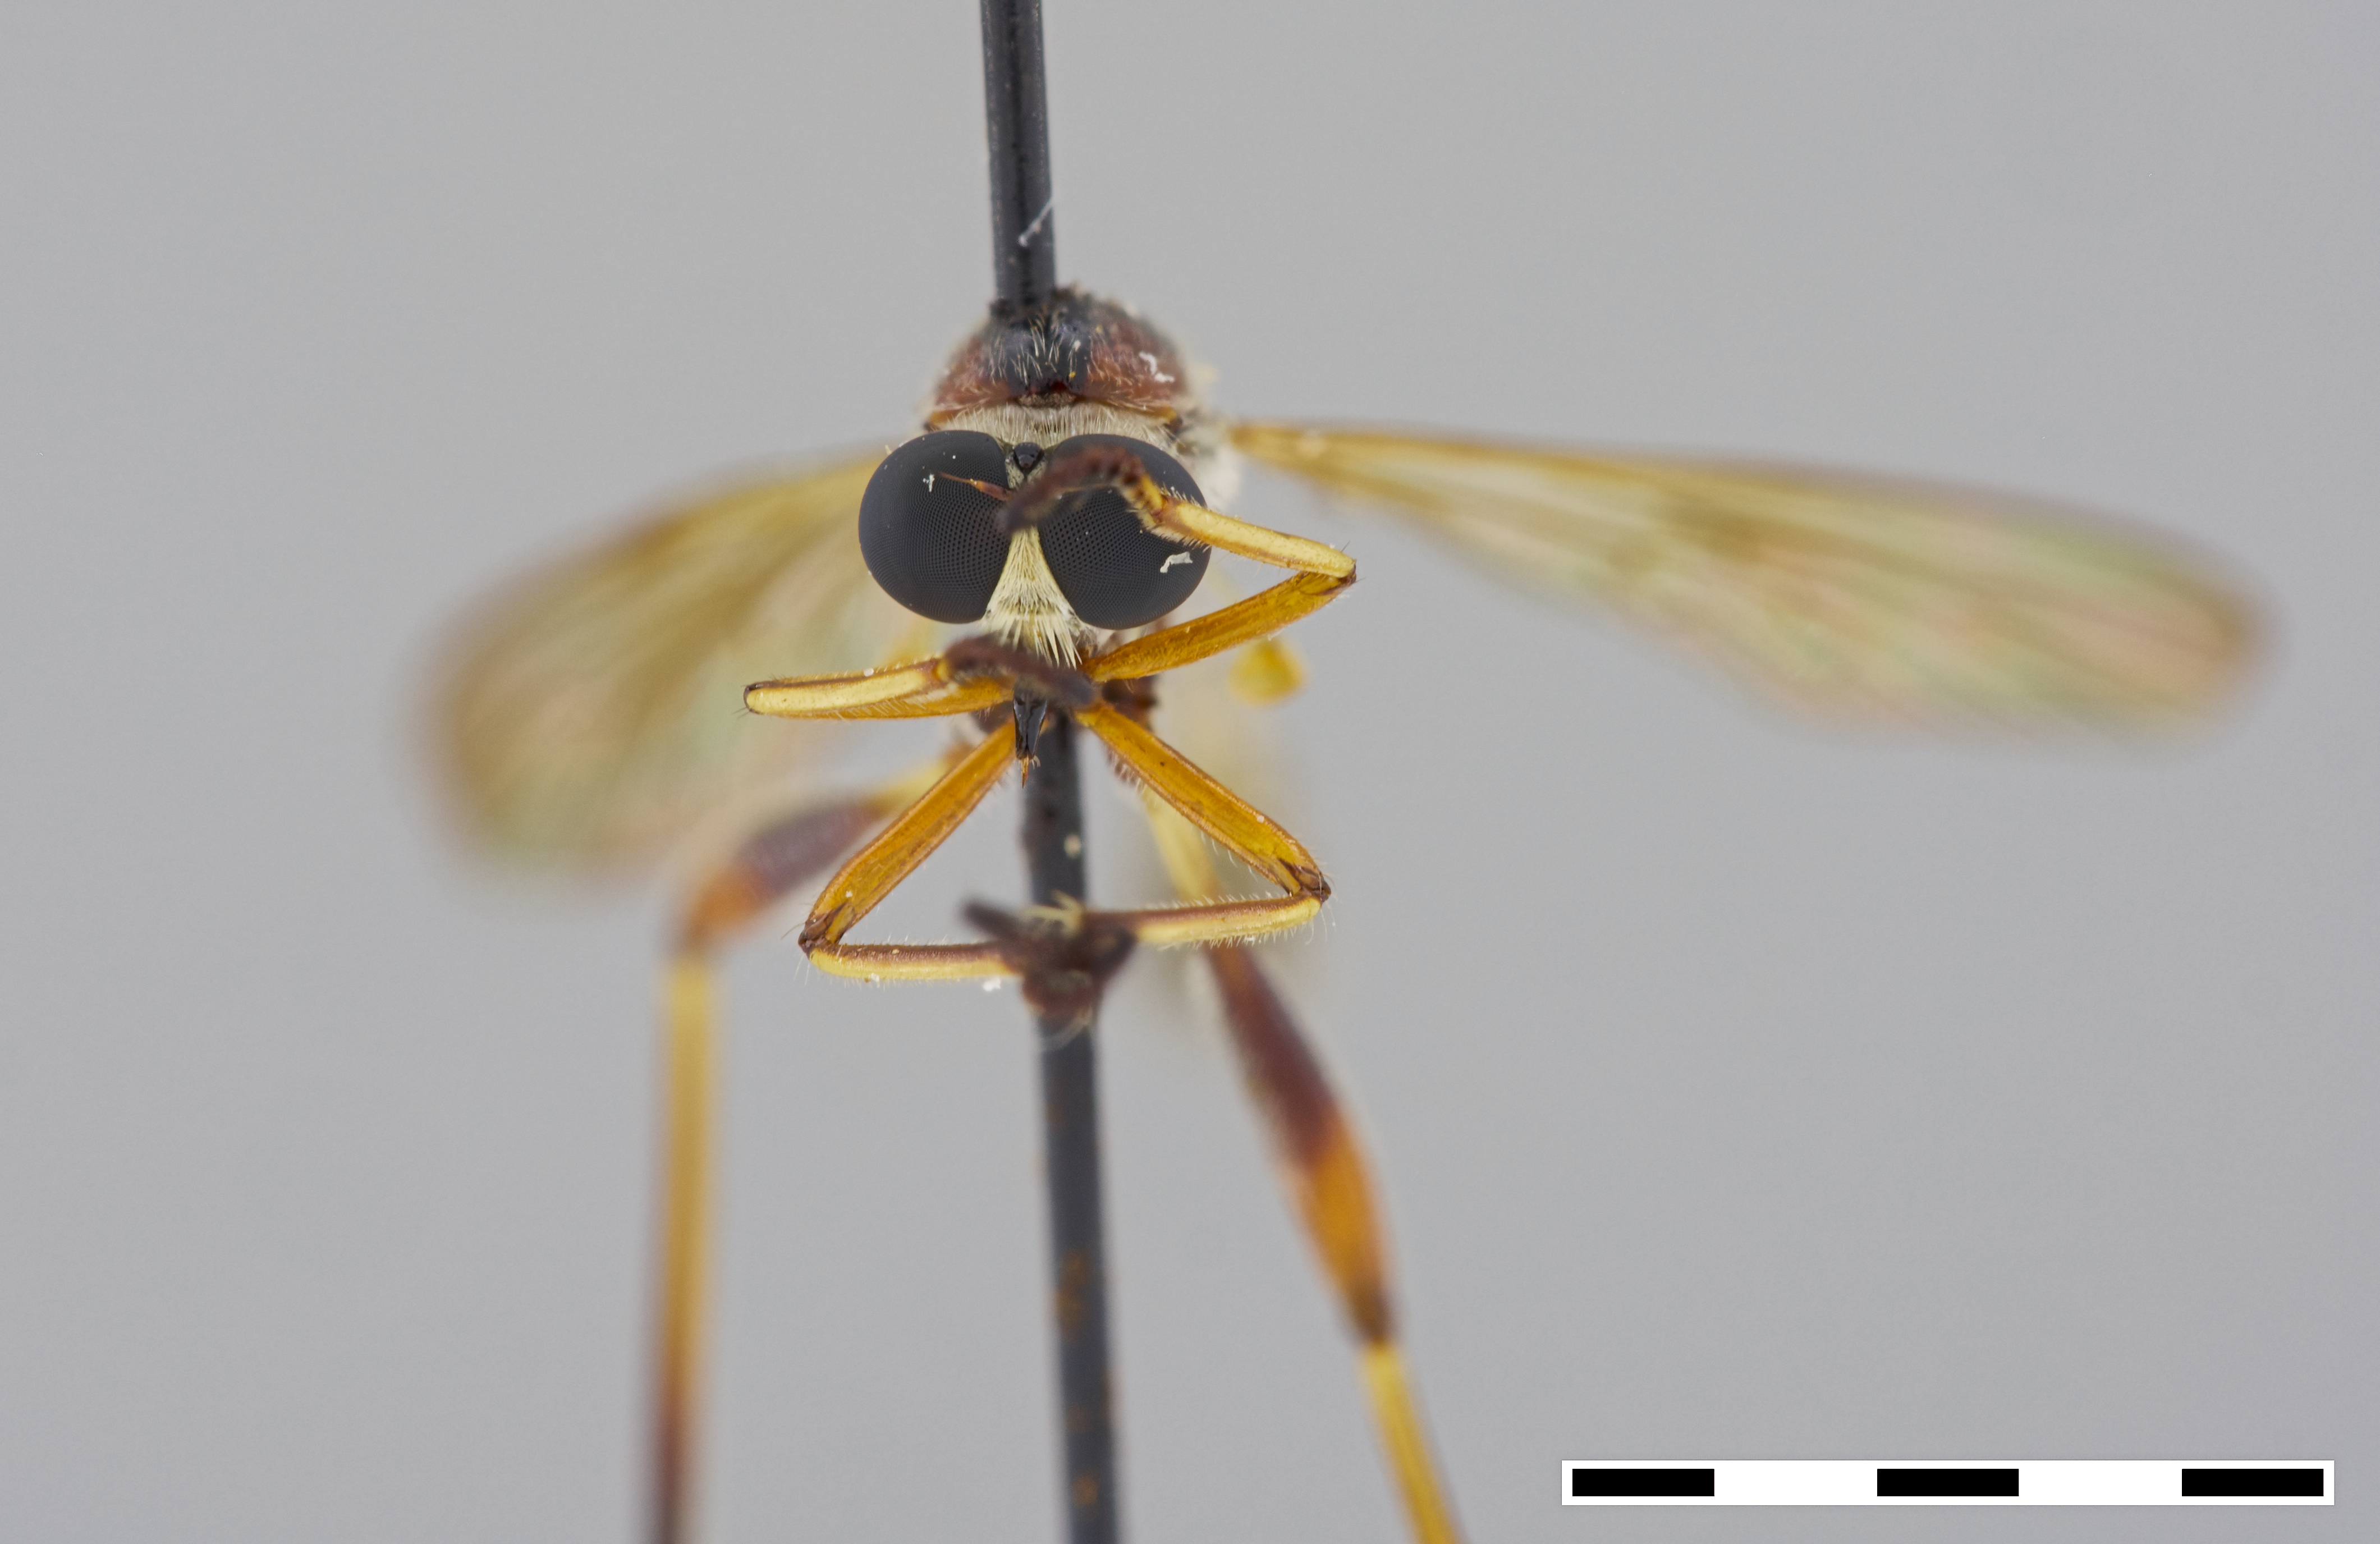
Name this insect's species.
Euscelidia procula
